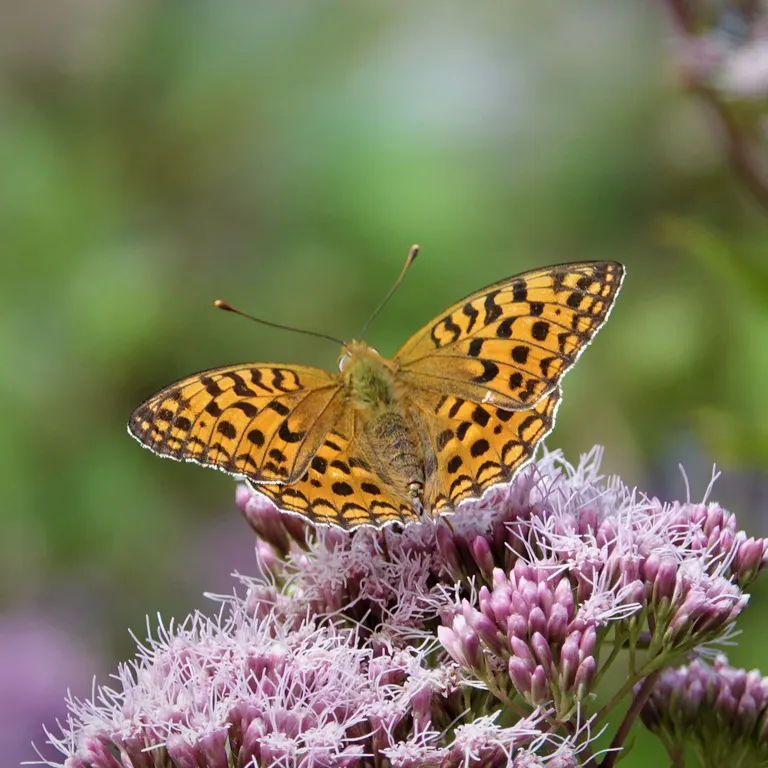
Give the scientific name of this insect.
Fabriciana adippe
